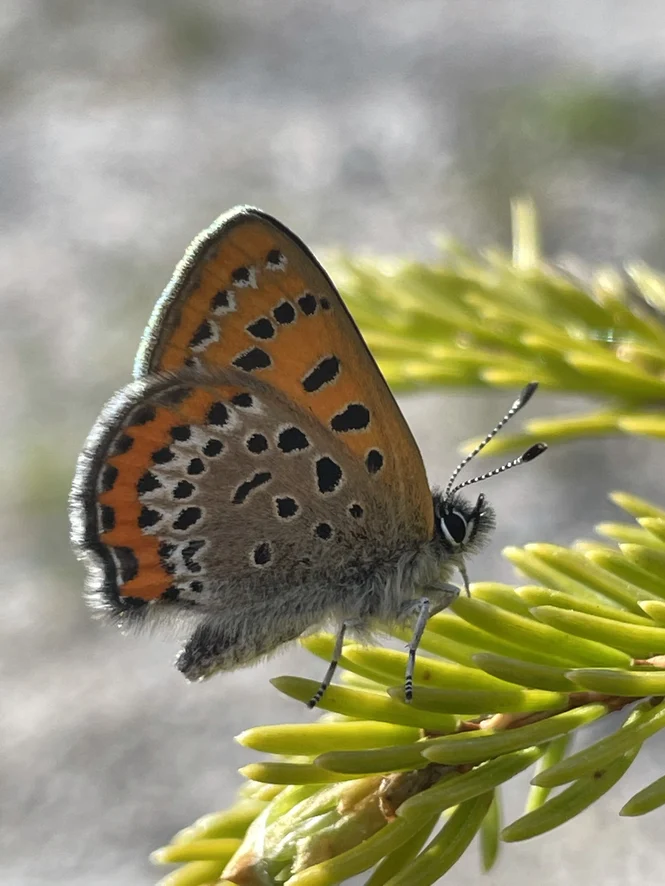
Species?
Lycaena helle (also Helleia helle)
